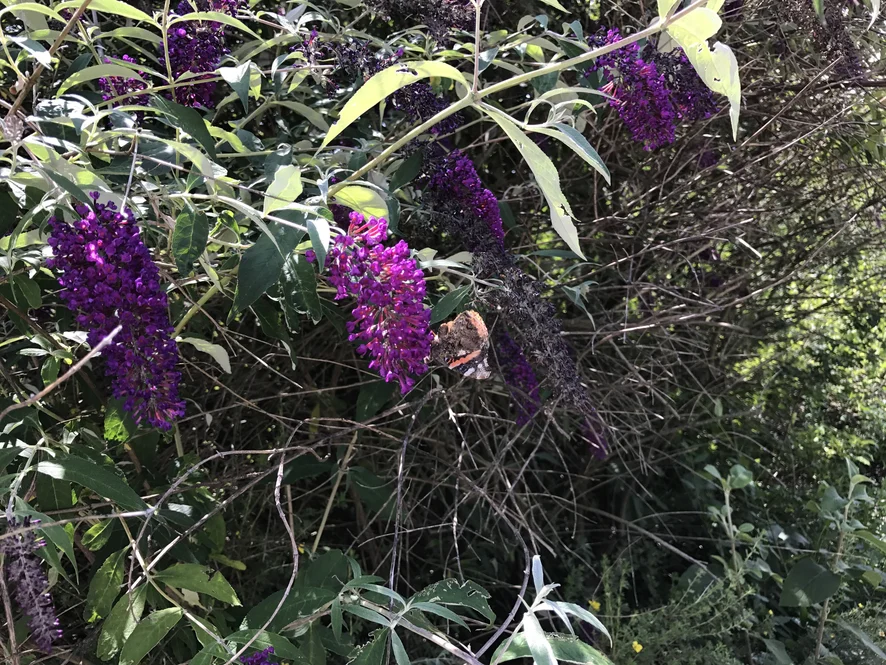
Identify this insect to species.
Vanessa atalanta
